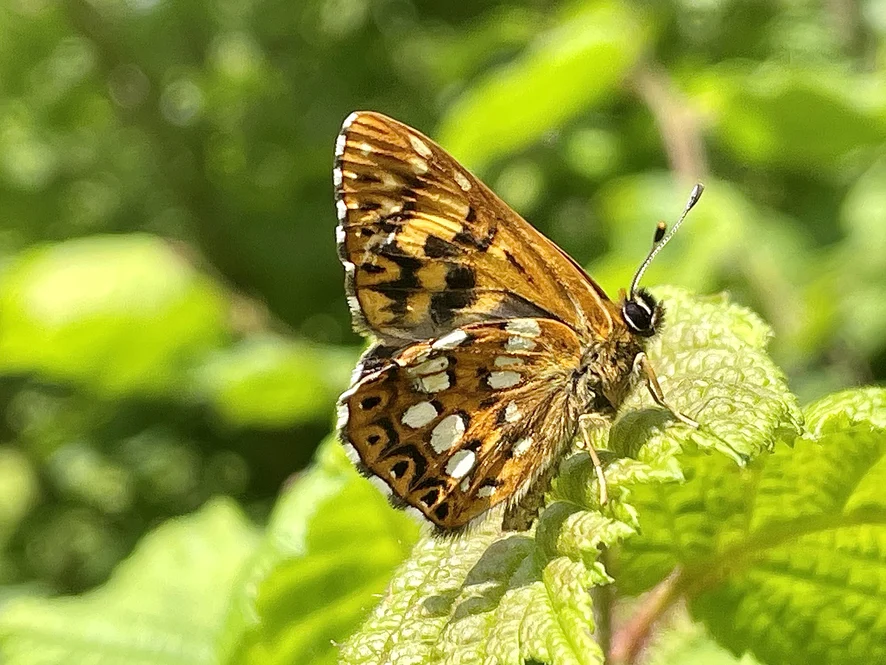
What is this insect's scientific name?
Hamearis lucina
